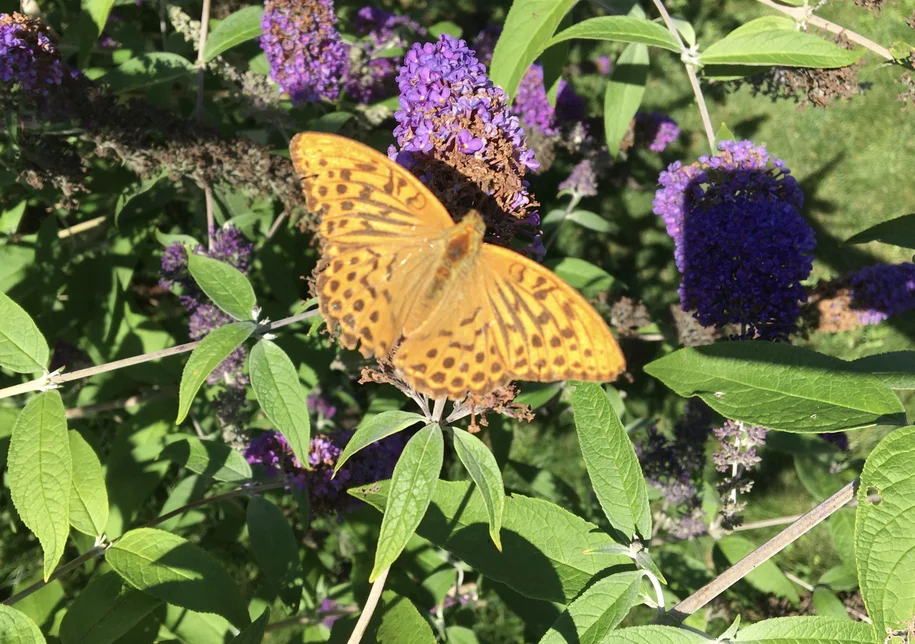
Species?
Argynnis paphia
